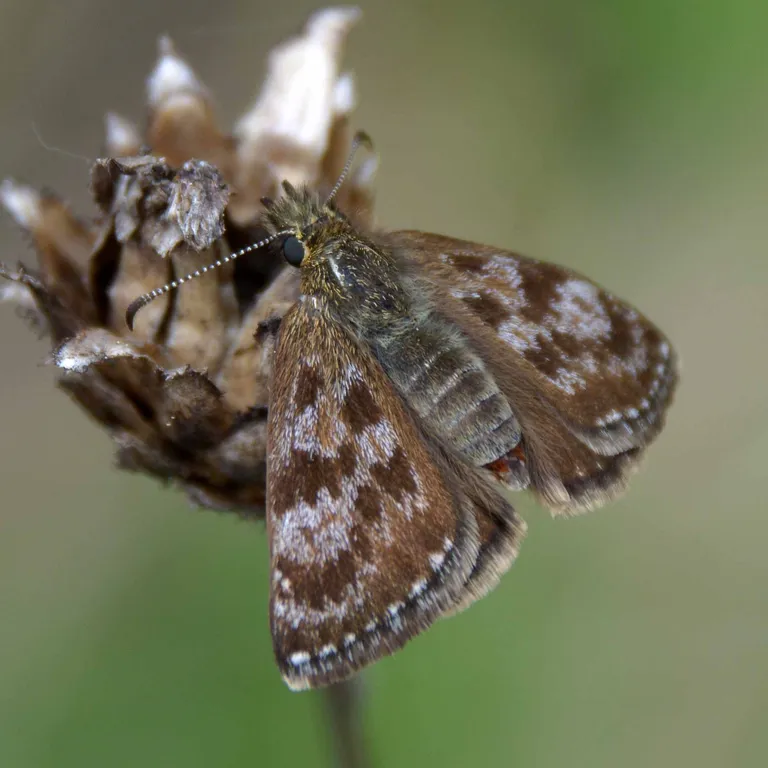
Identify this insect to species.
Erynnis tages
